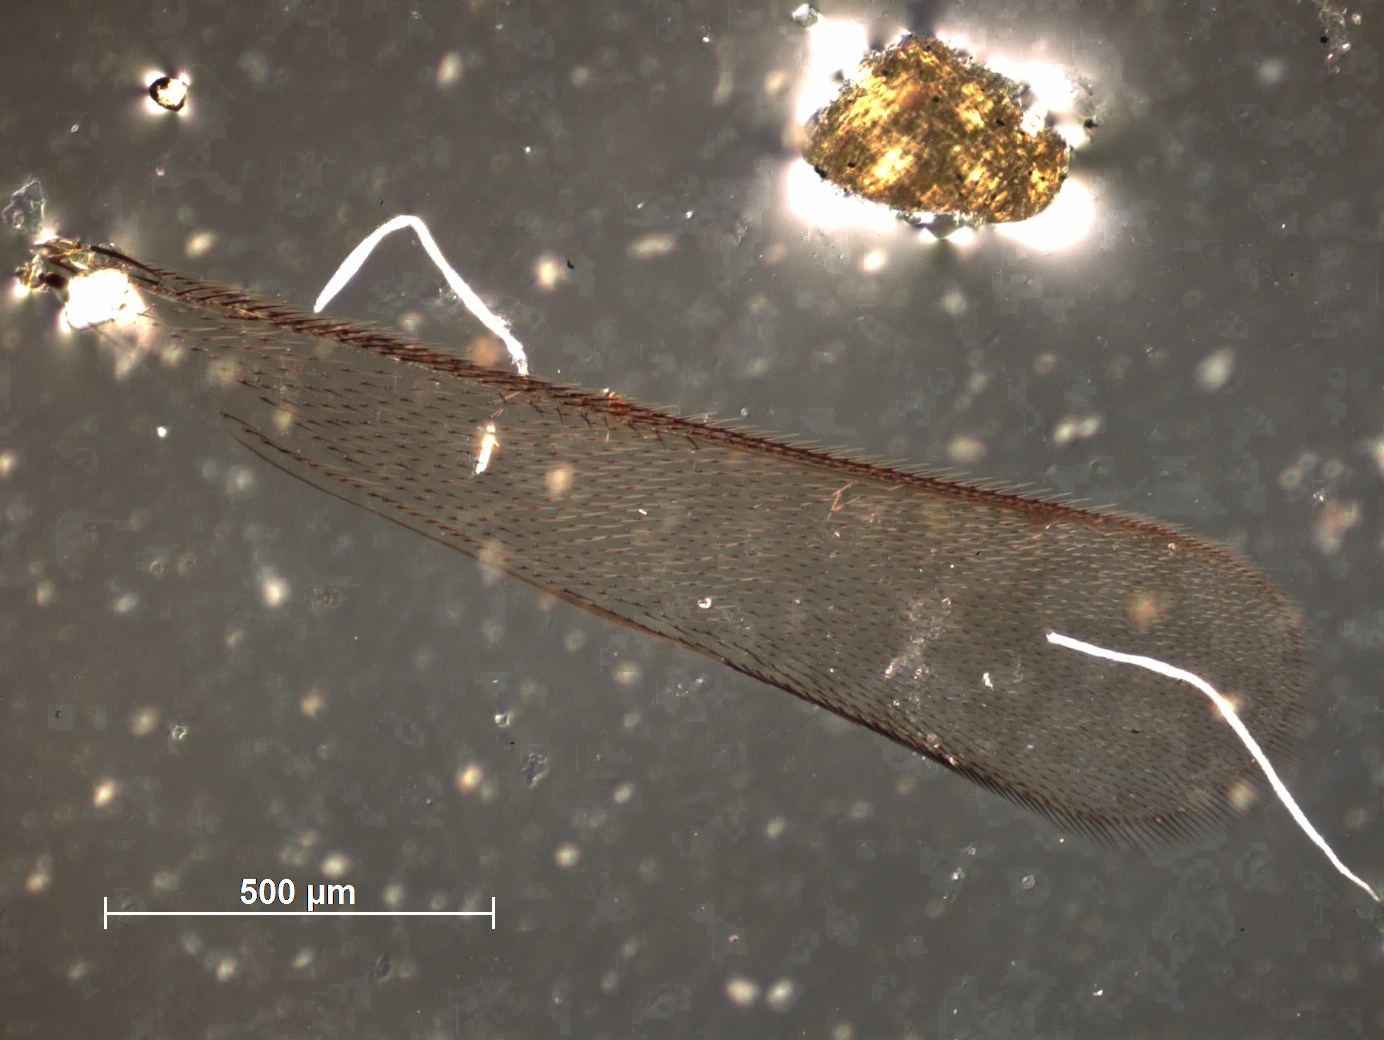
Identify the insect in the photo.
Elasmus binocellatus
